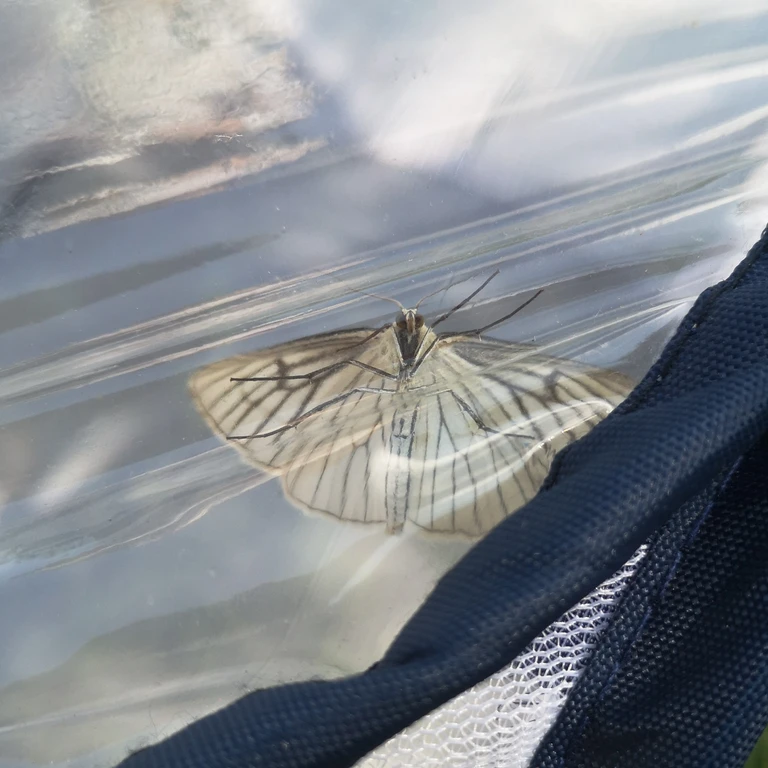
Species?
Siona lineata
